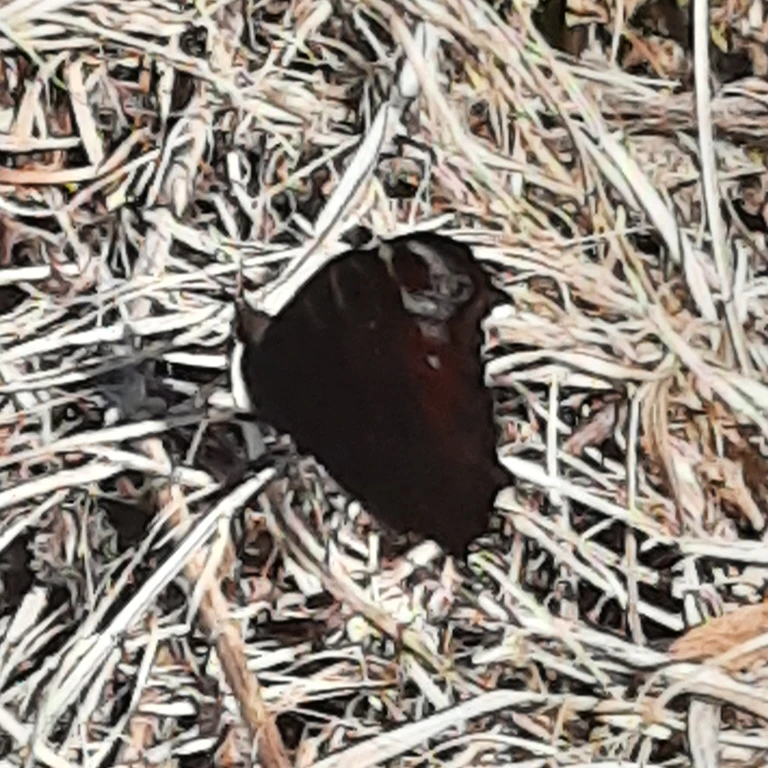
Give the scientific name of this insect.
Aglais io
